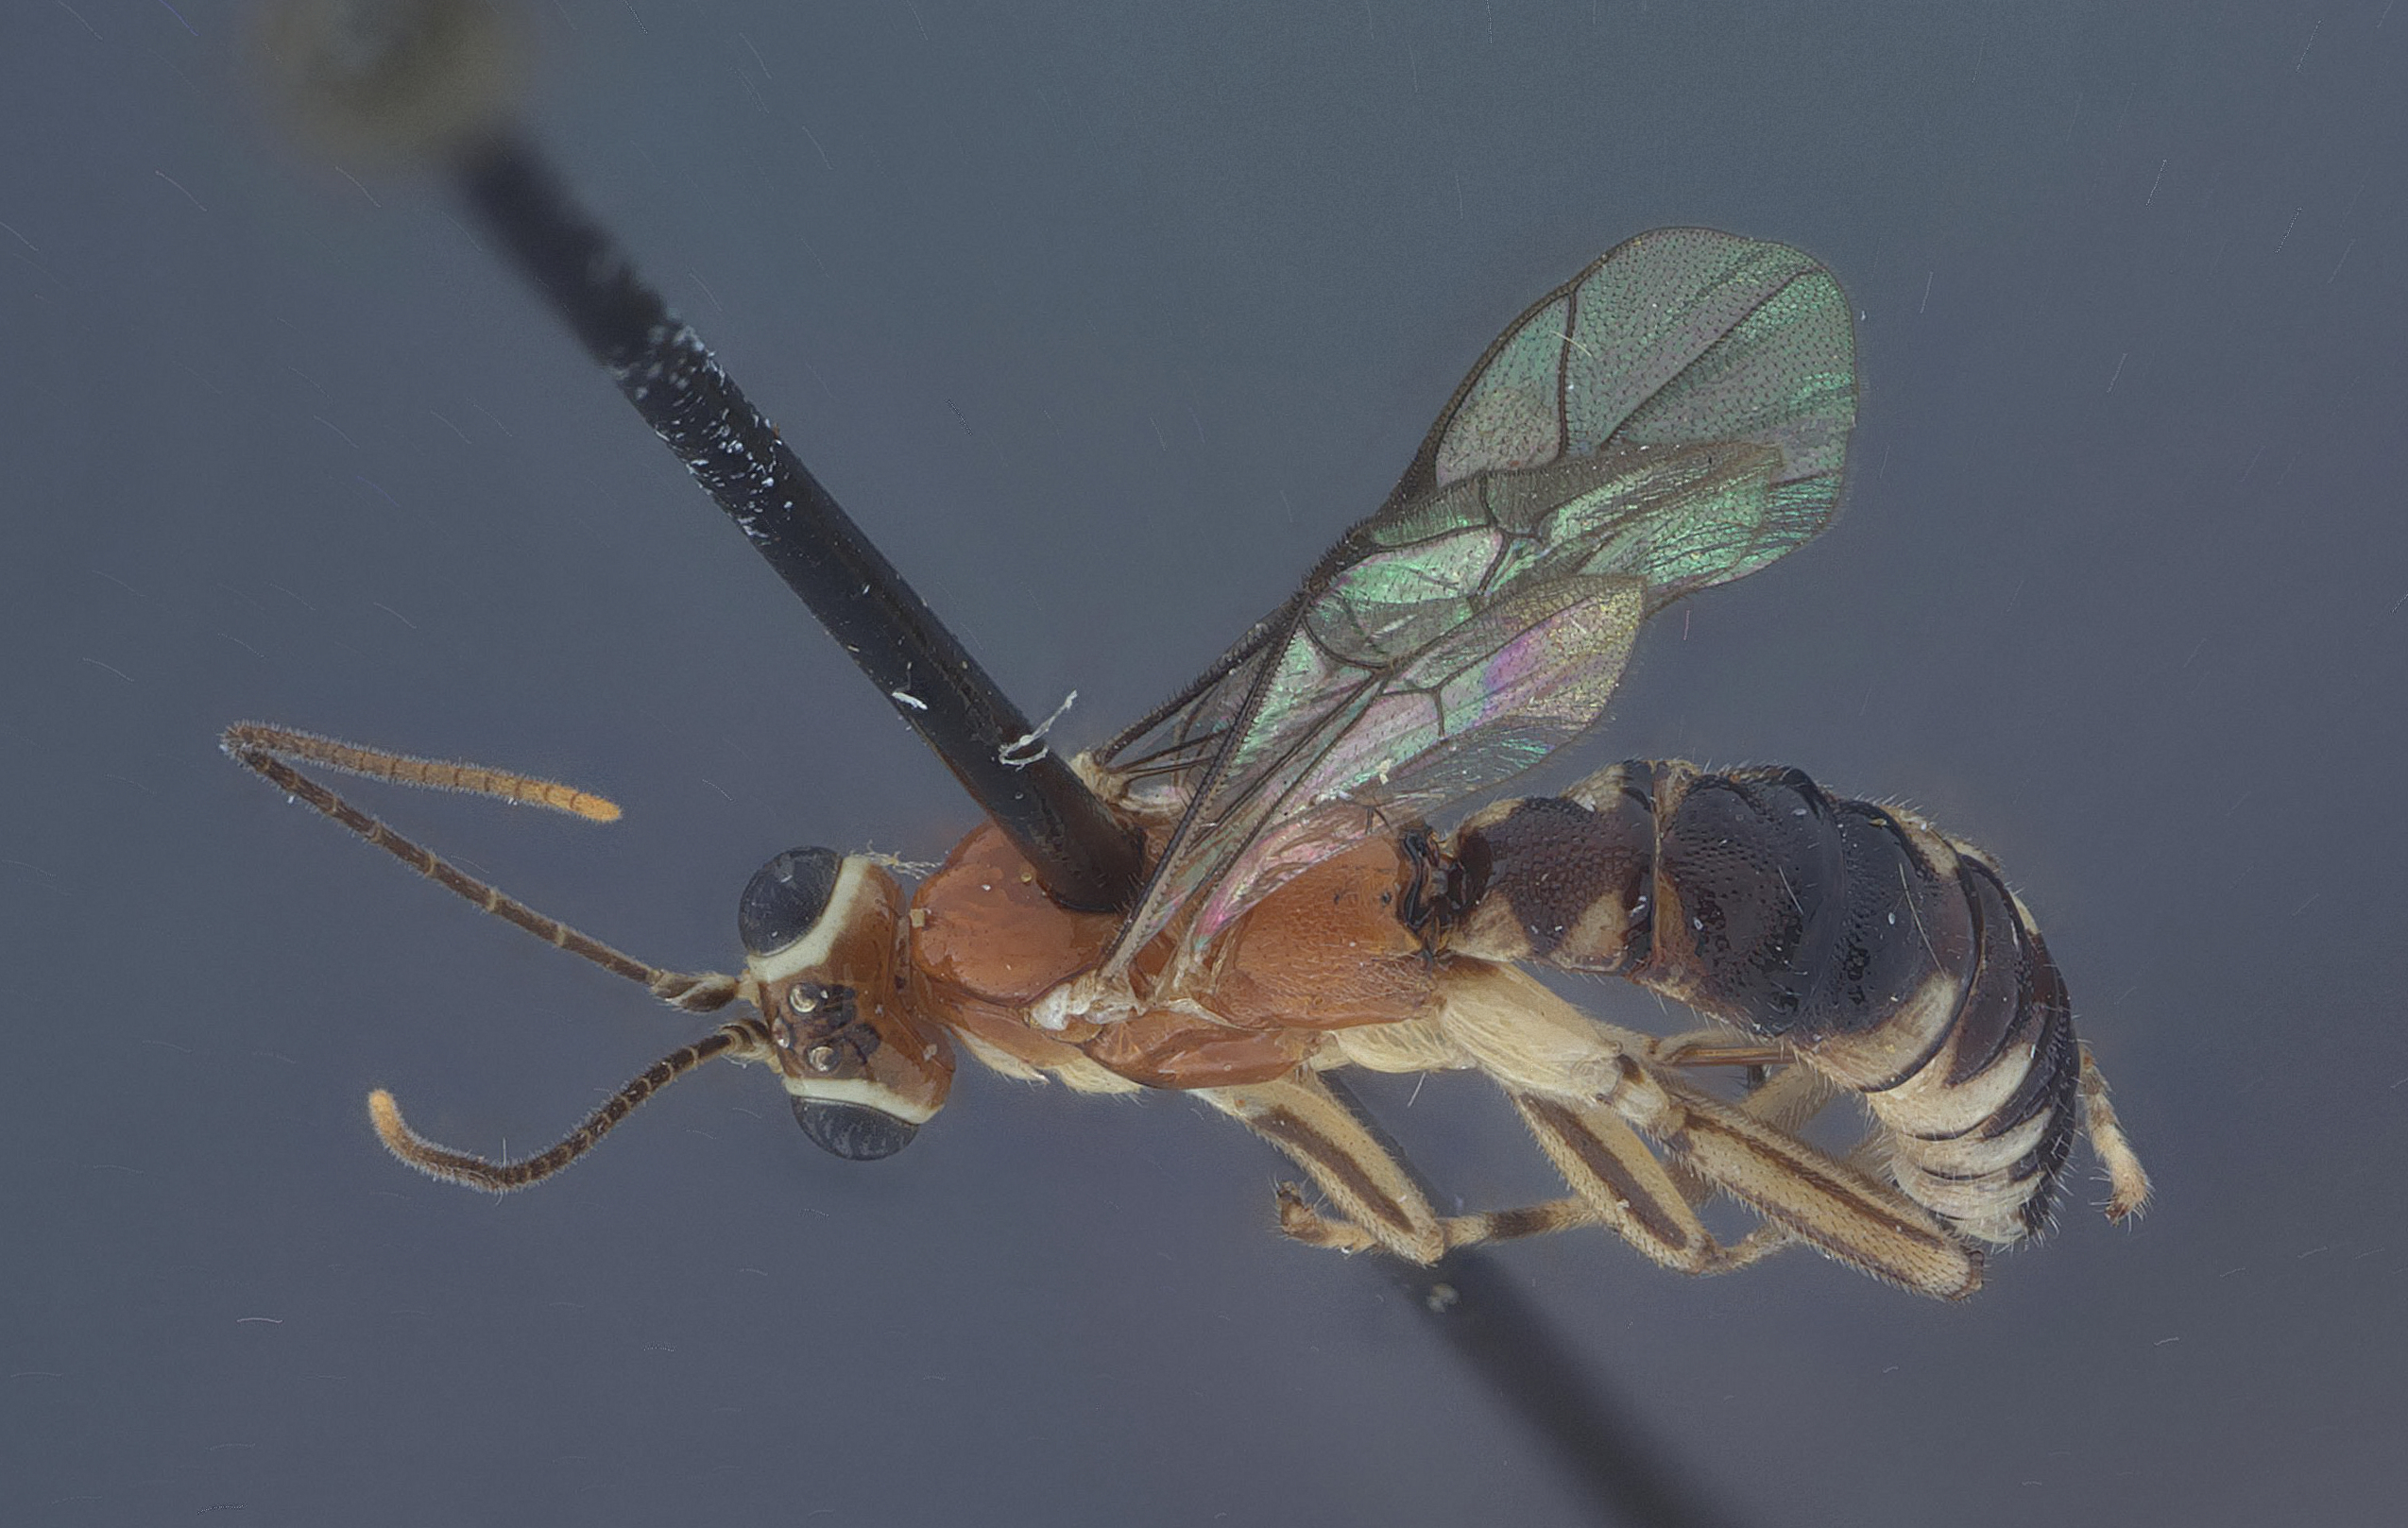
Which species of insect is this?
Zaglyptus pictilis
